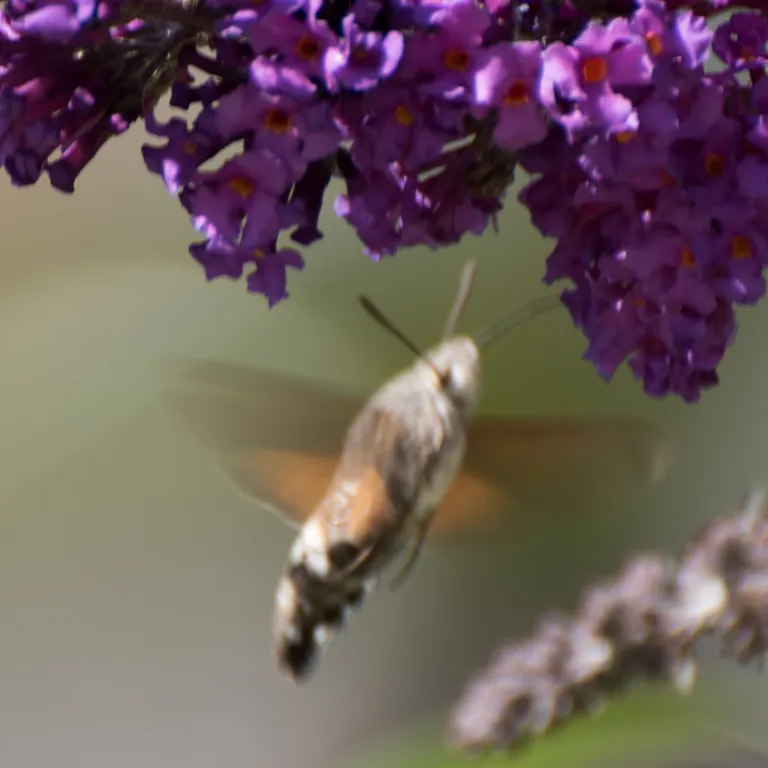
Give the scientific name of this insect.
Macroglossum stellatarum
